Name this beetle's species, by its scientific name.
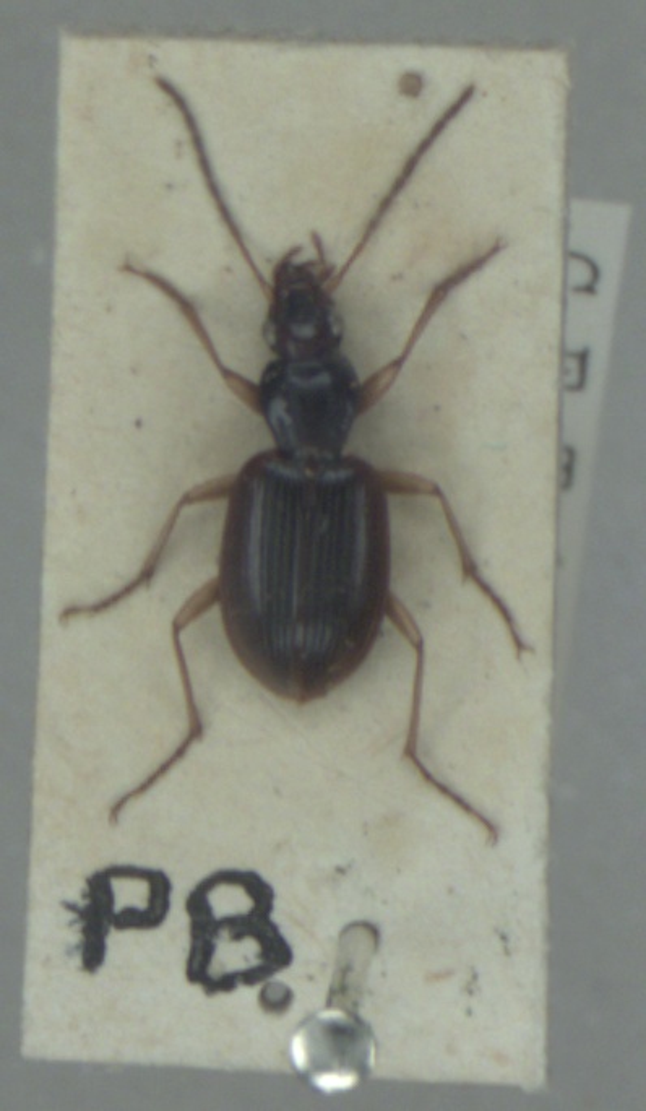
Paranchus albipes
